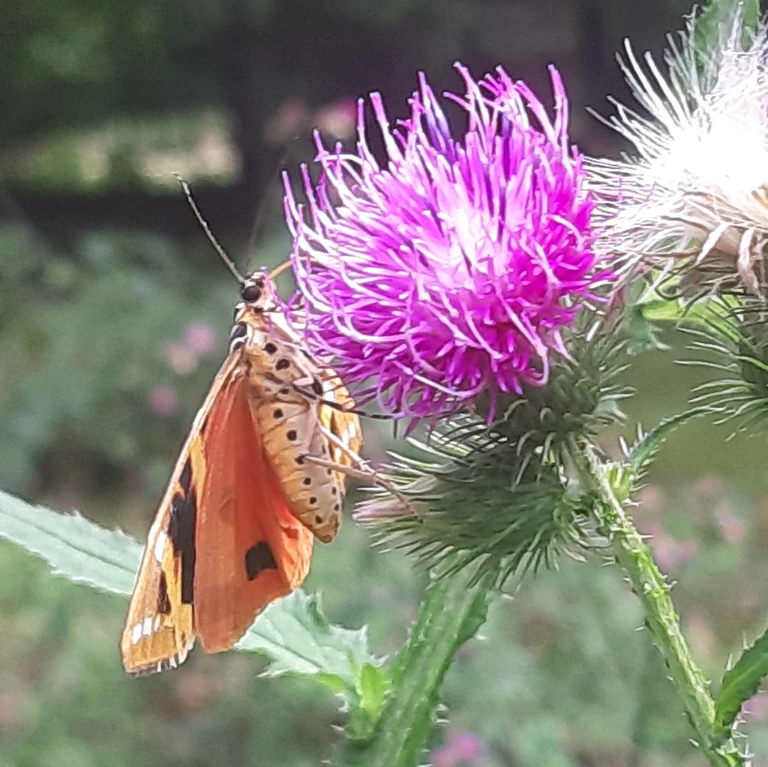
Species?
Euplagia quadripunctaria
